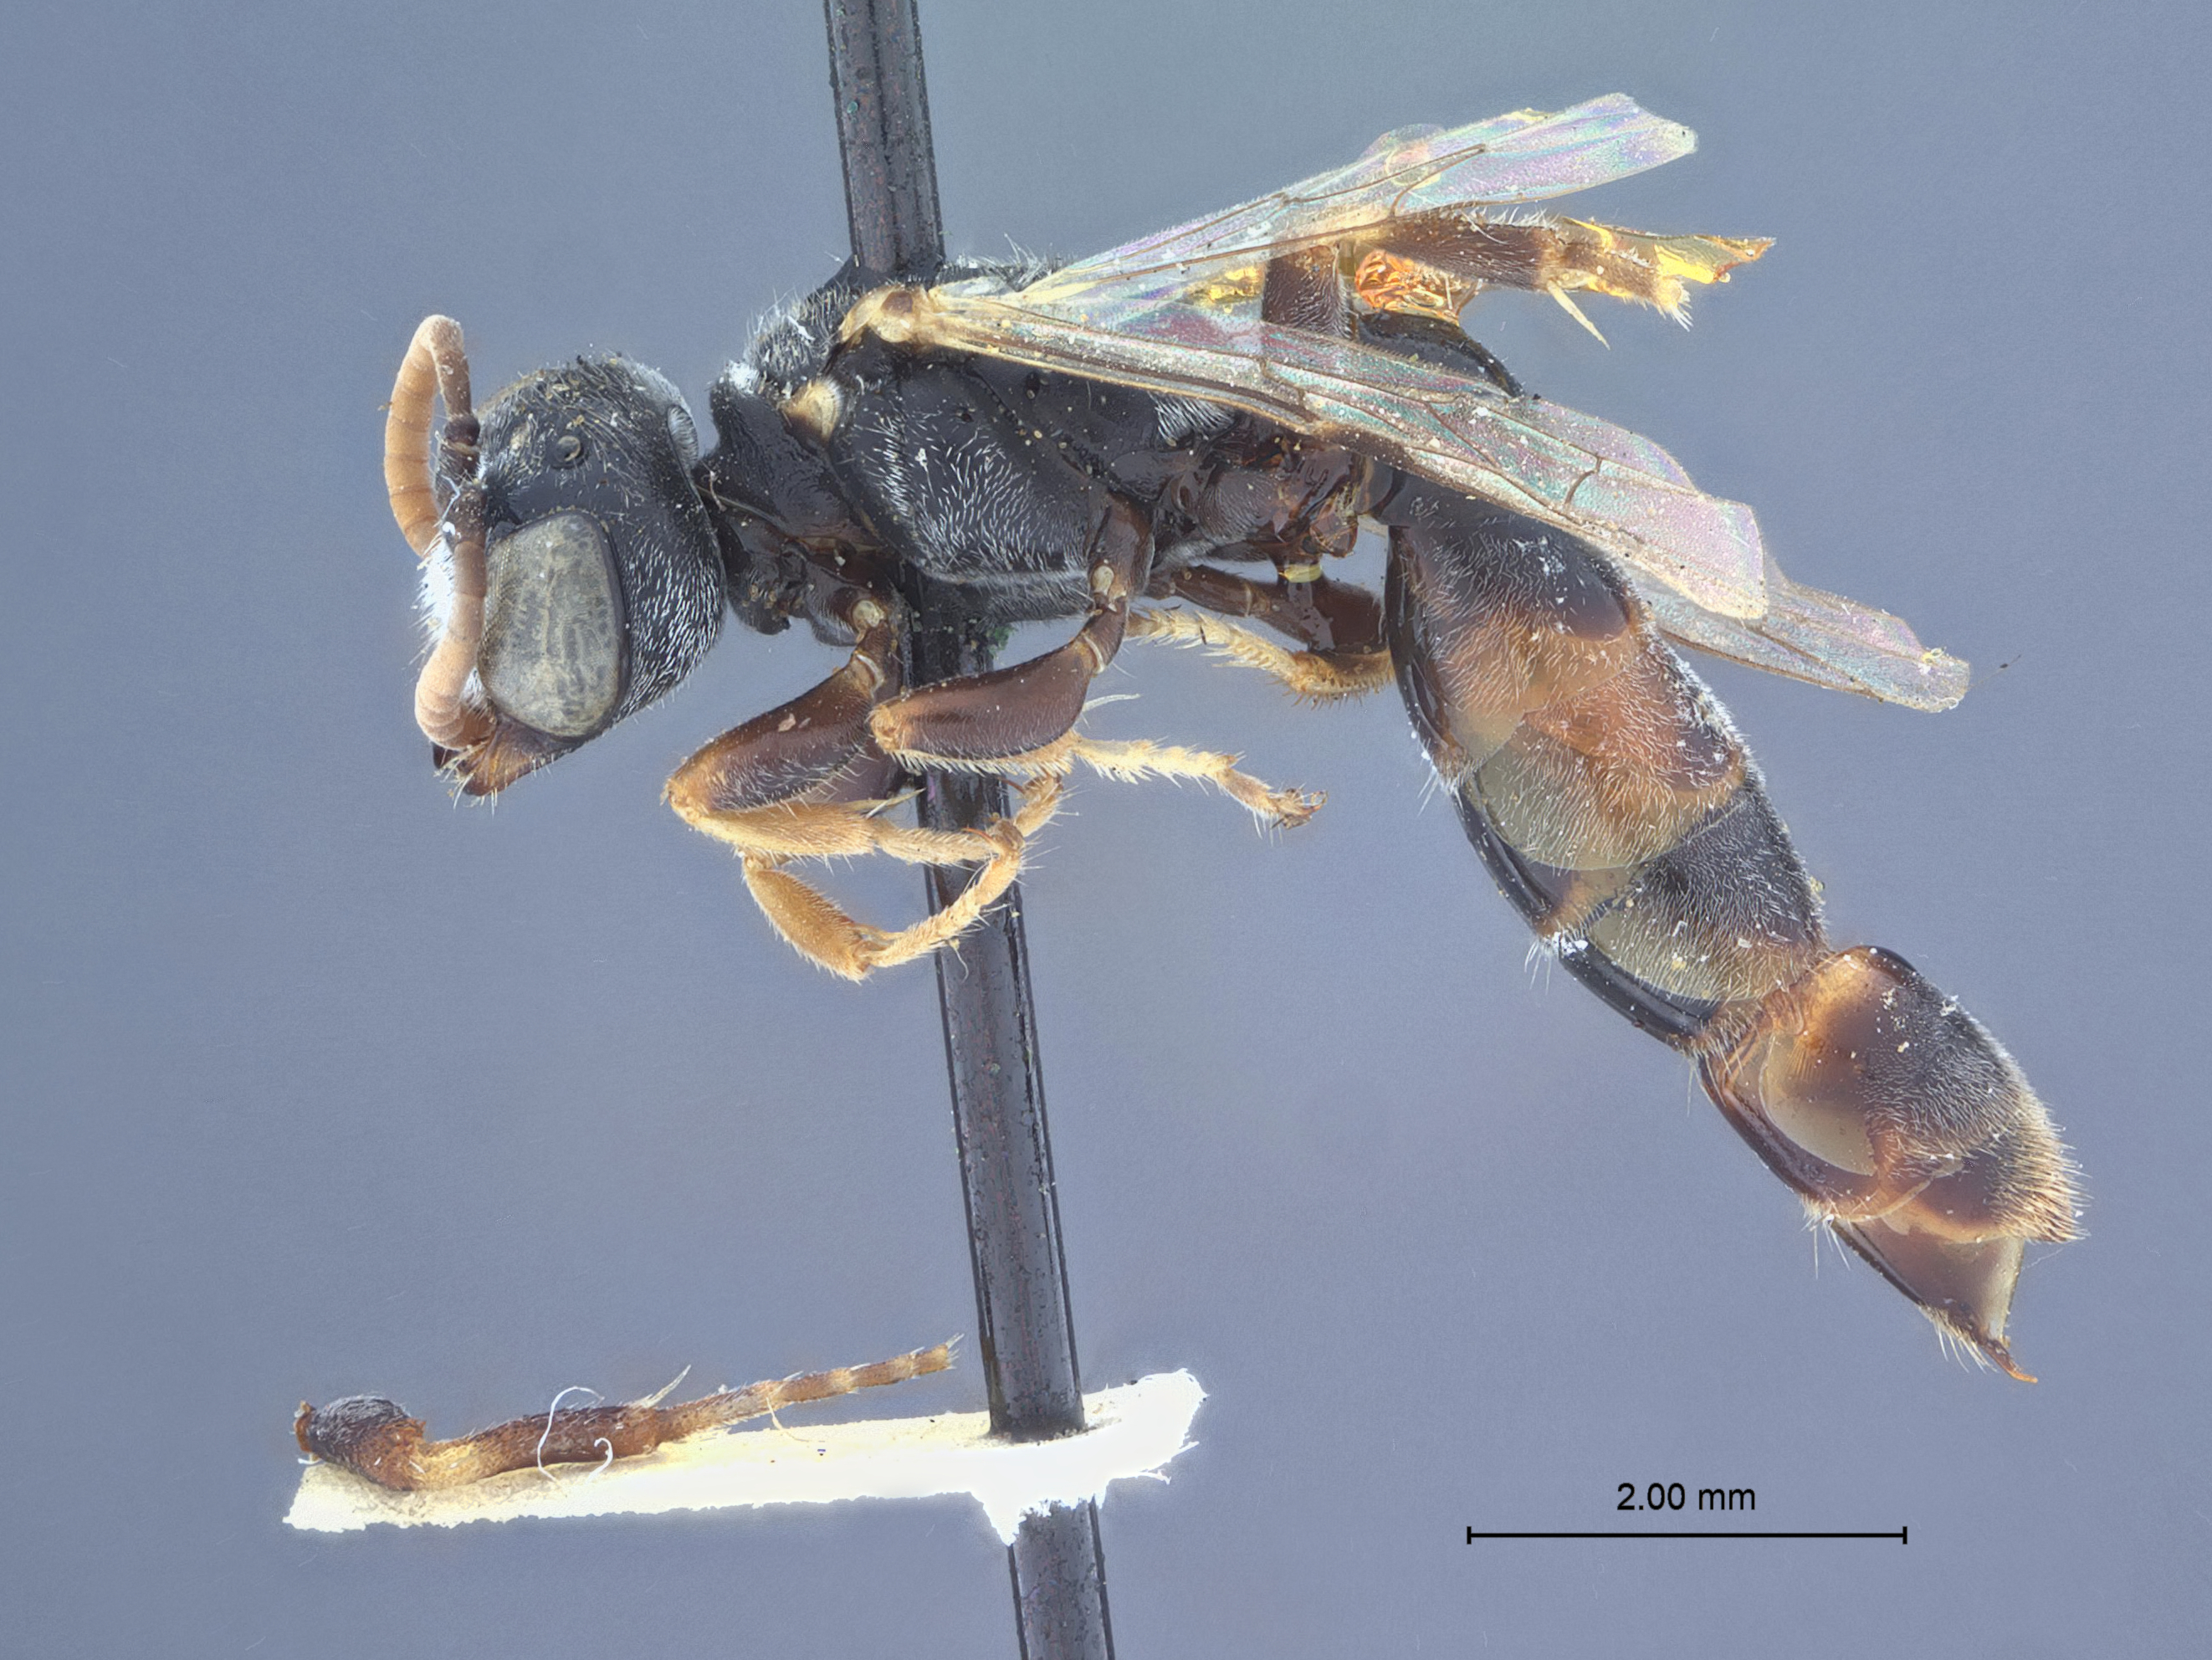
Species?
Neofoxia brevipetiolata
